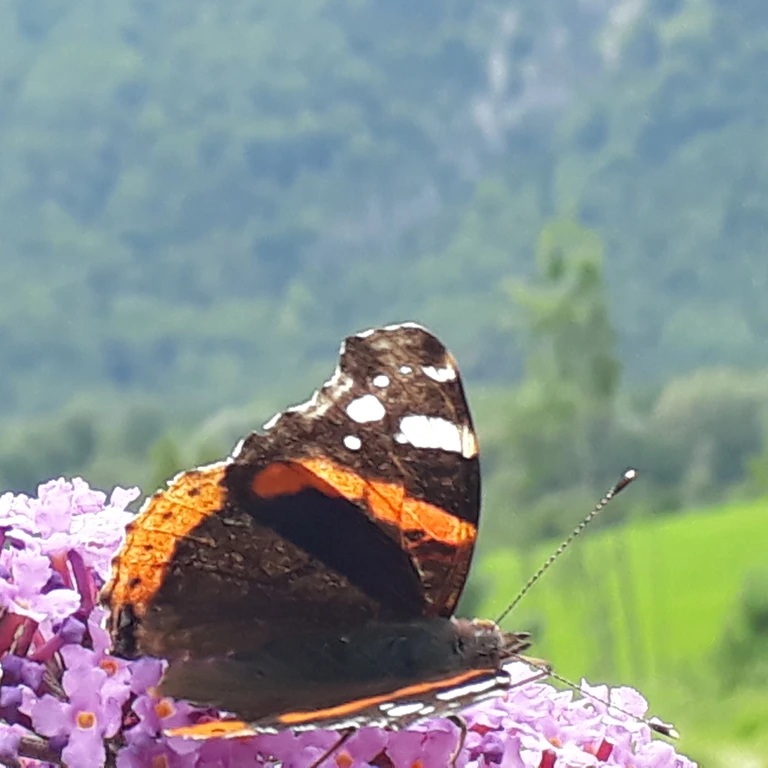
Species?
Vanessa atalanta
